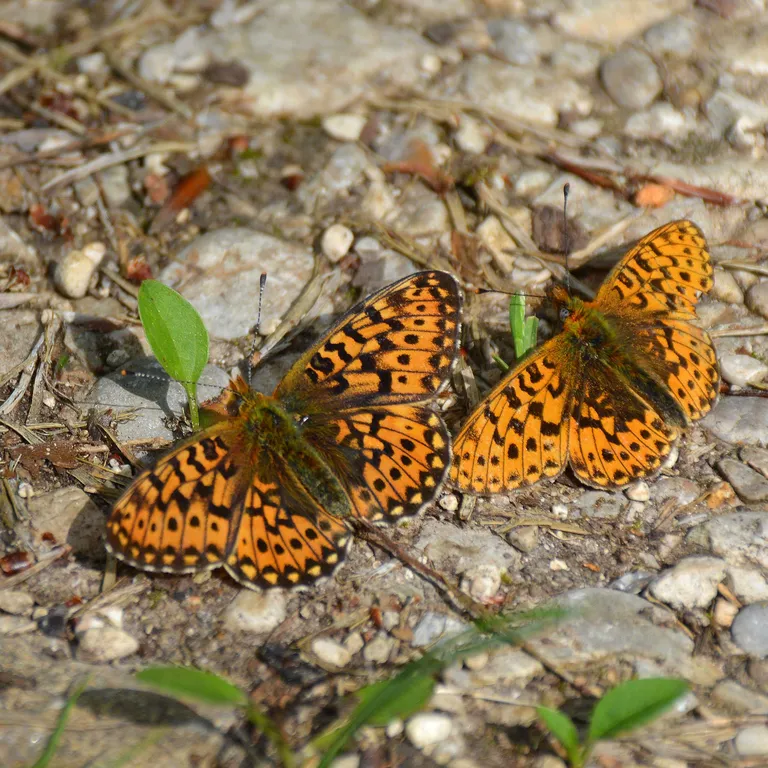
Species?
Boloria euphrosyne (also Clossiana euphrosyne)
